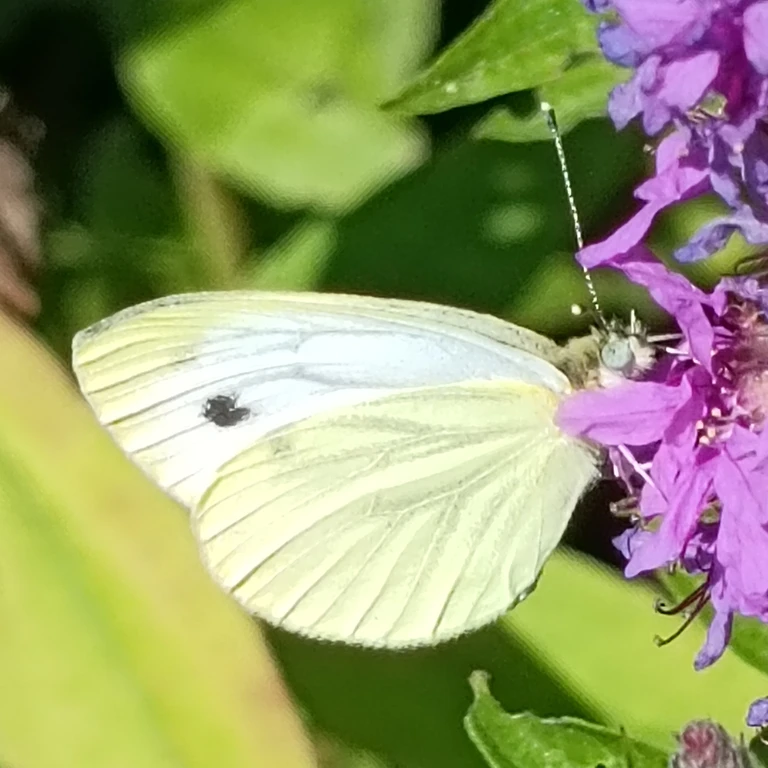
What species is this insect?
Pieris napi
